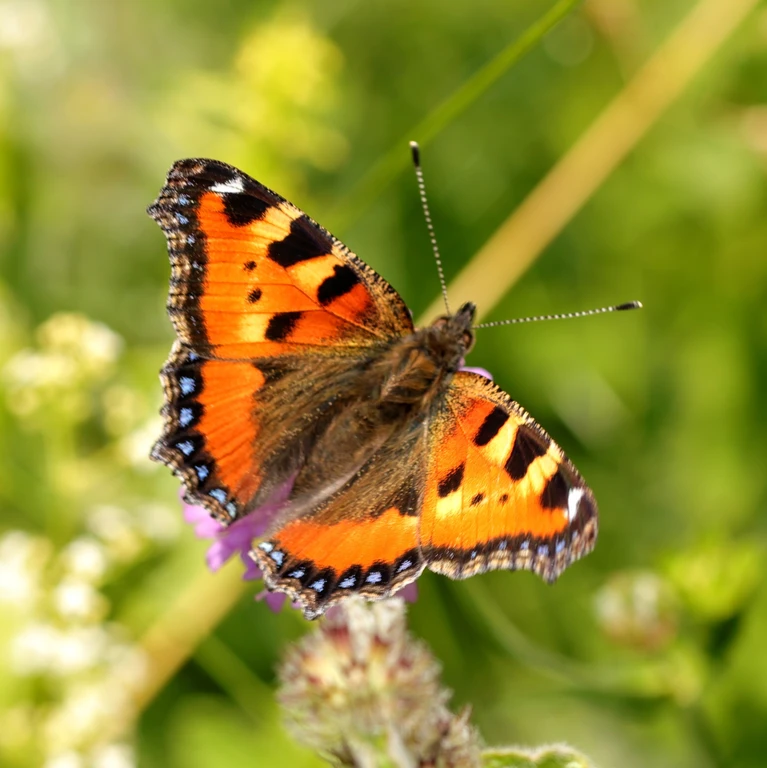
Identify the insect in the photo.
Aglais urticae
